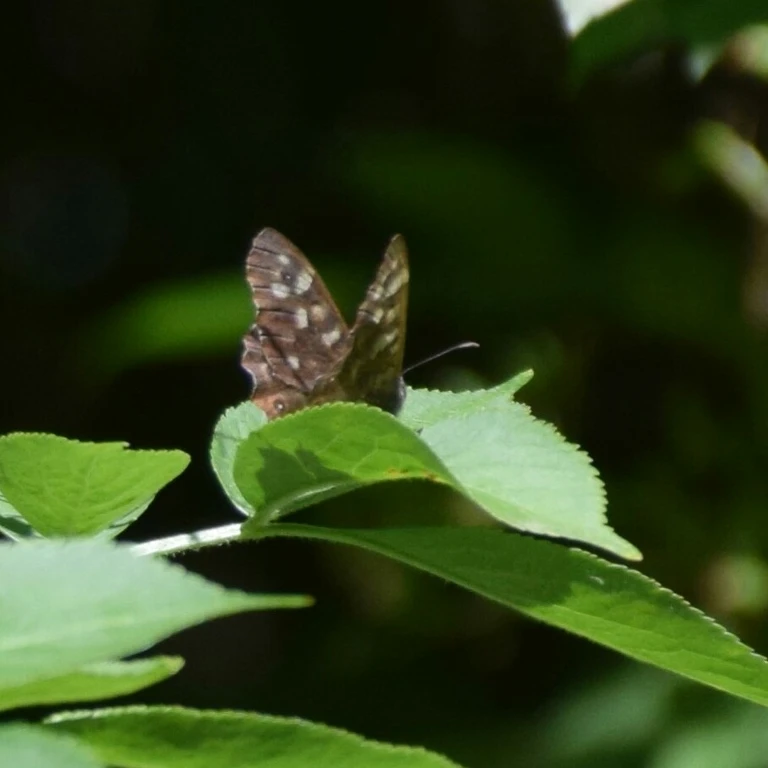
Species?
Pararge aegeria
